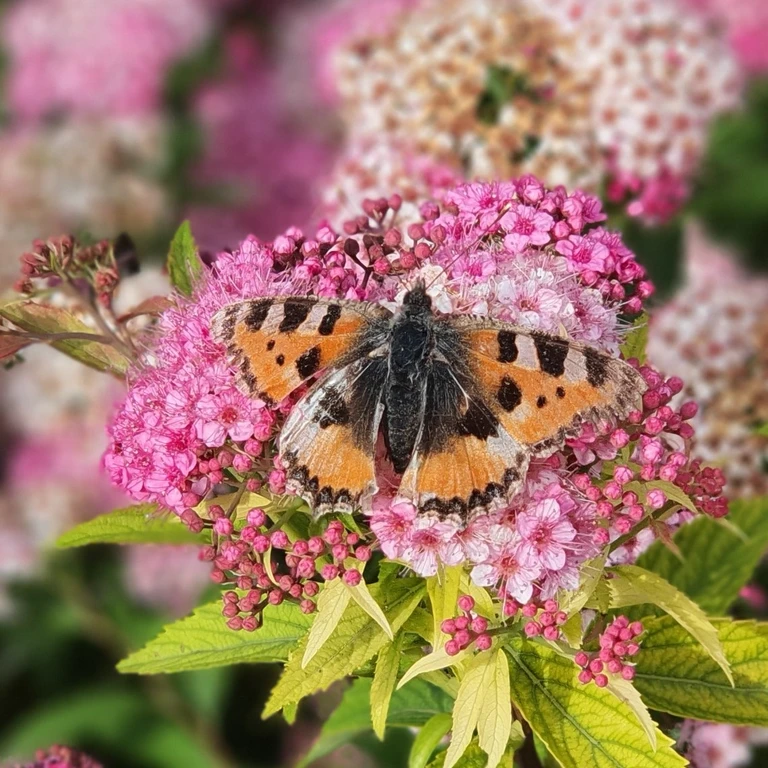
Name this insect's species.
Aglais urticae
